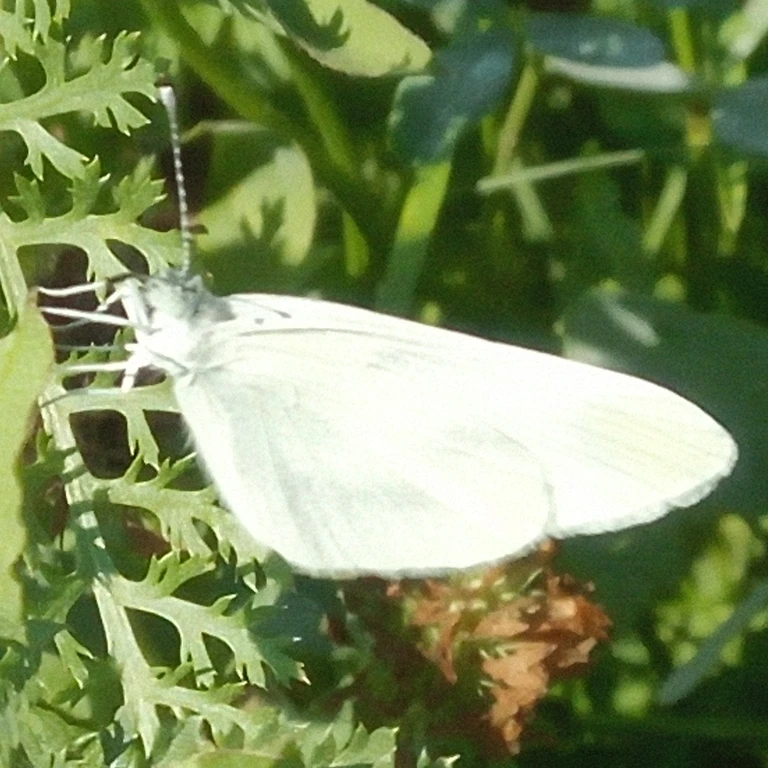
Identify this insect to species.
Leptidea sinapis/juvernica
